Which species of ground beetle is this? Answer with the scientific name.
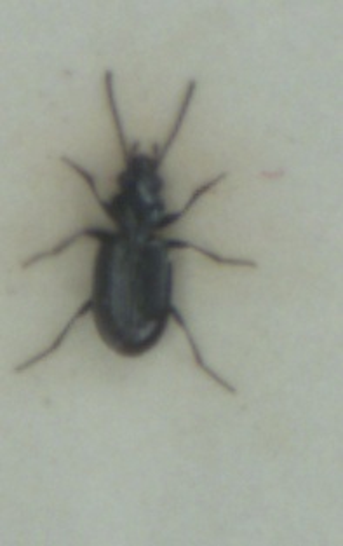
Bembidion minimum
